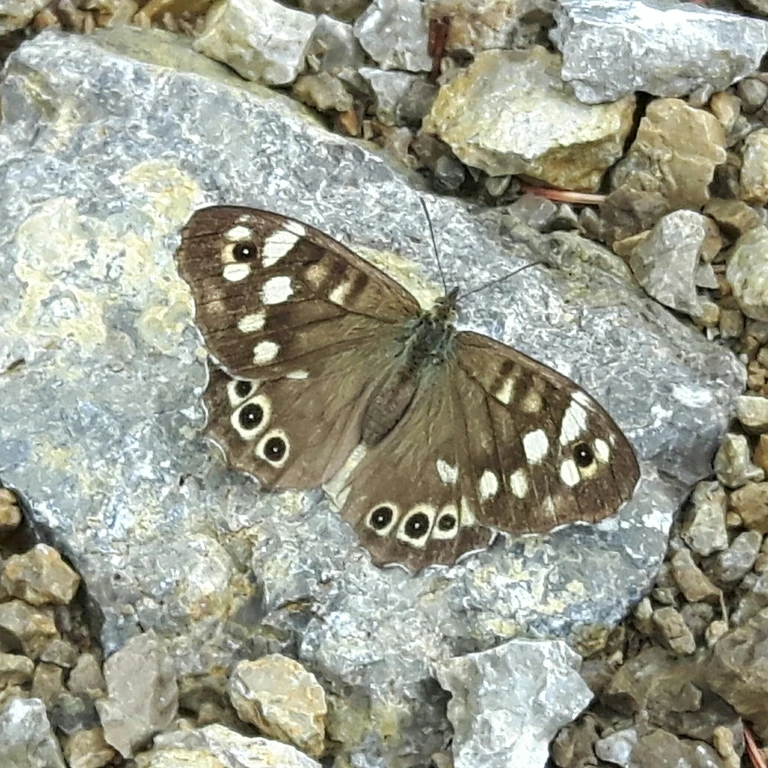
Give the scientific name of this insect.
Pararge aegeria
